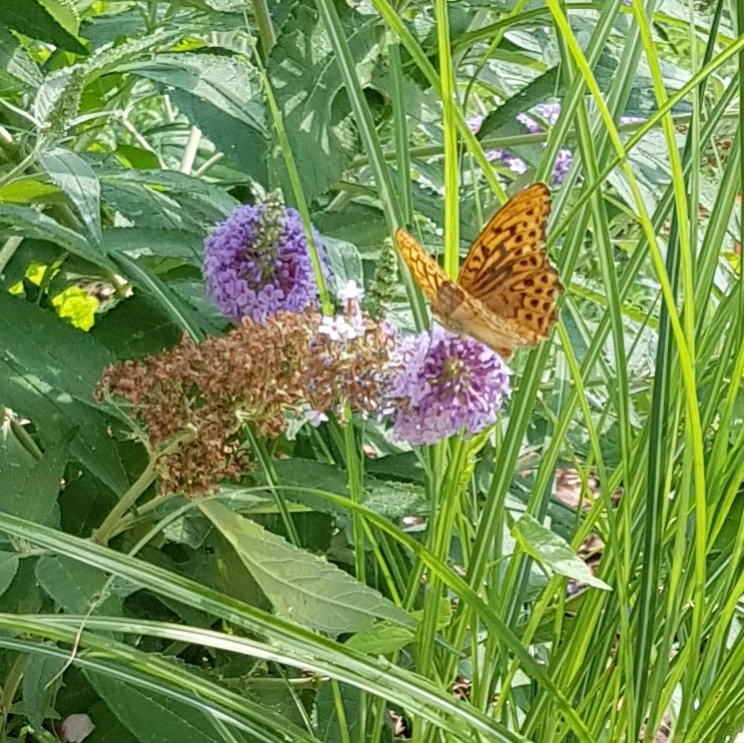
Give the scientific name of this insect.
Argynnis paphia
